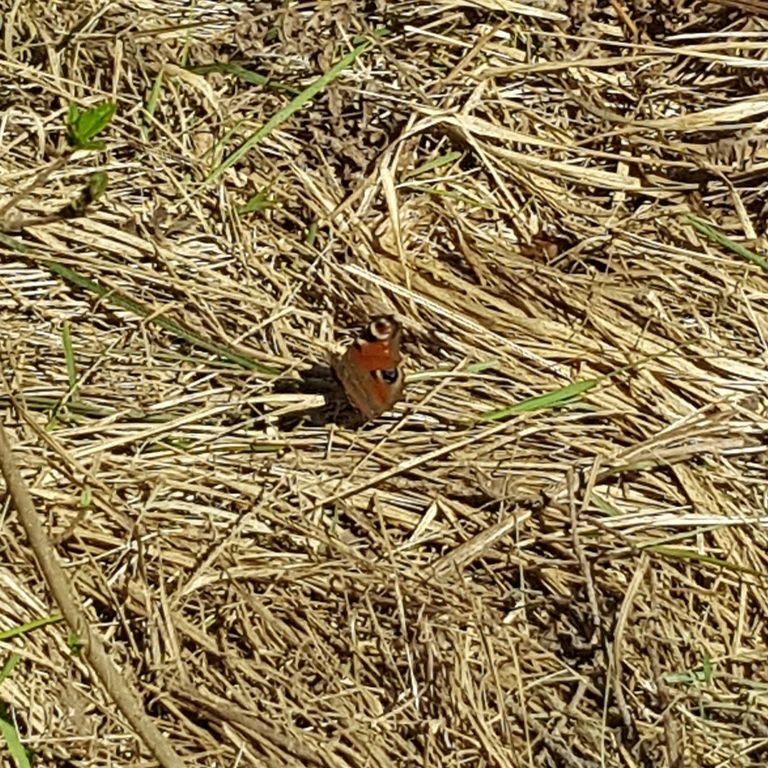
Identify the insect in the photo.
Aglais io
